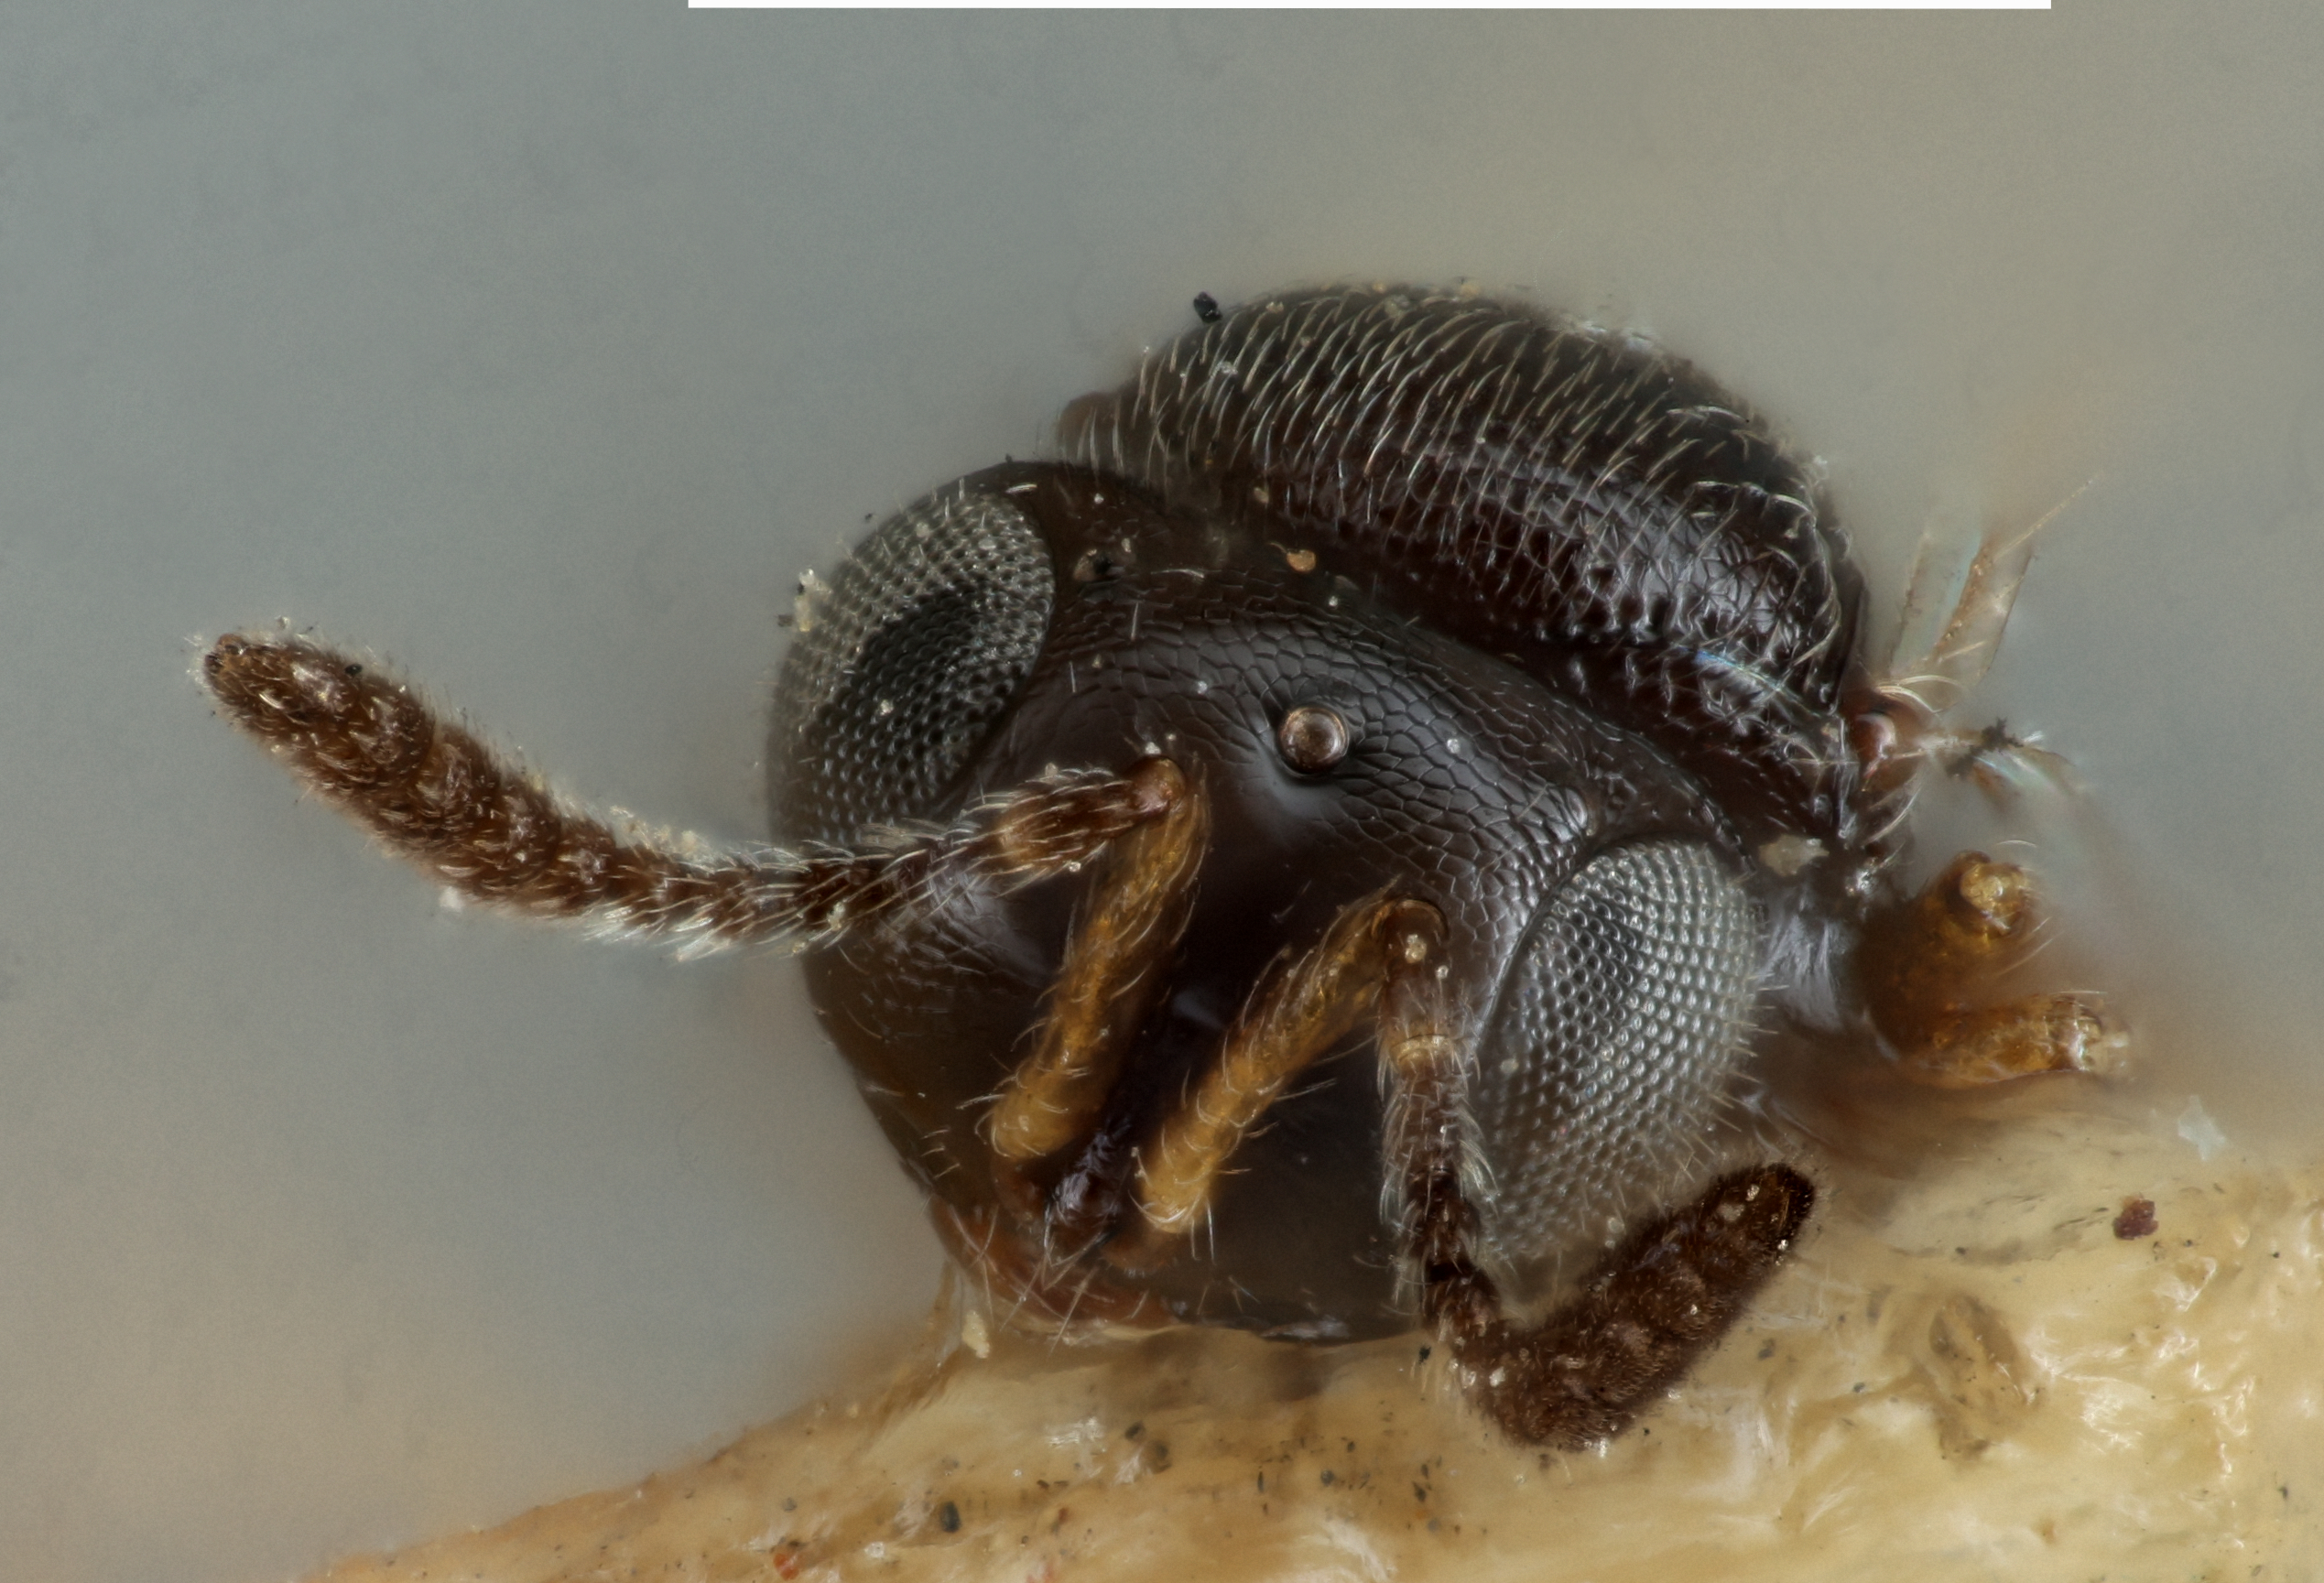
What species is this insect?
Telenomus arzamae
